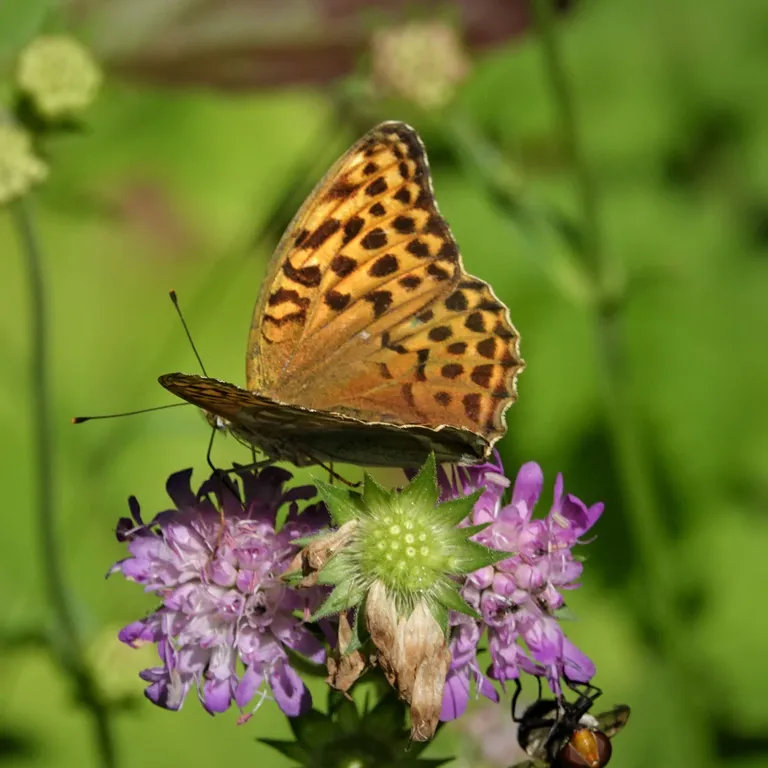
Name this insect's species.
Argynnis paphia
